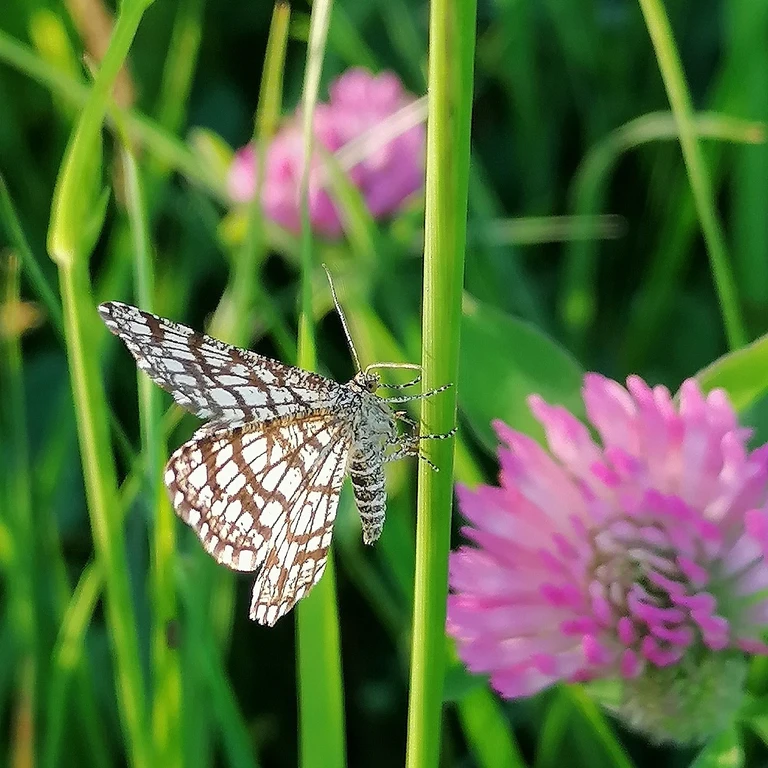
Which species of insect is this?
Chiasmia clathrata
